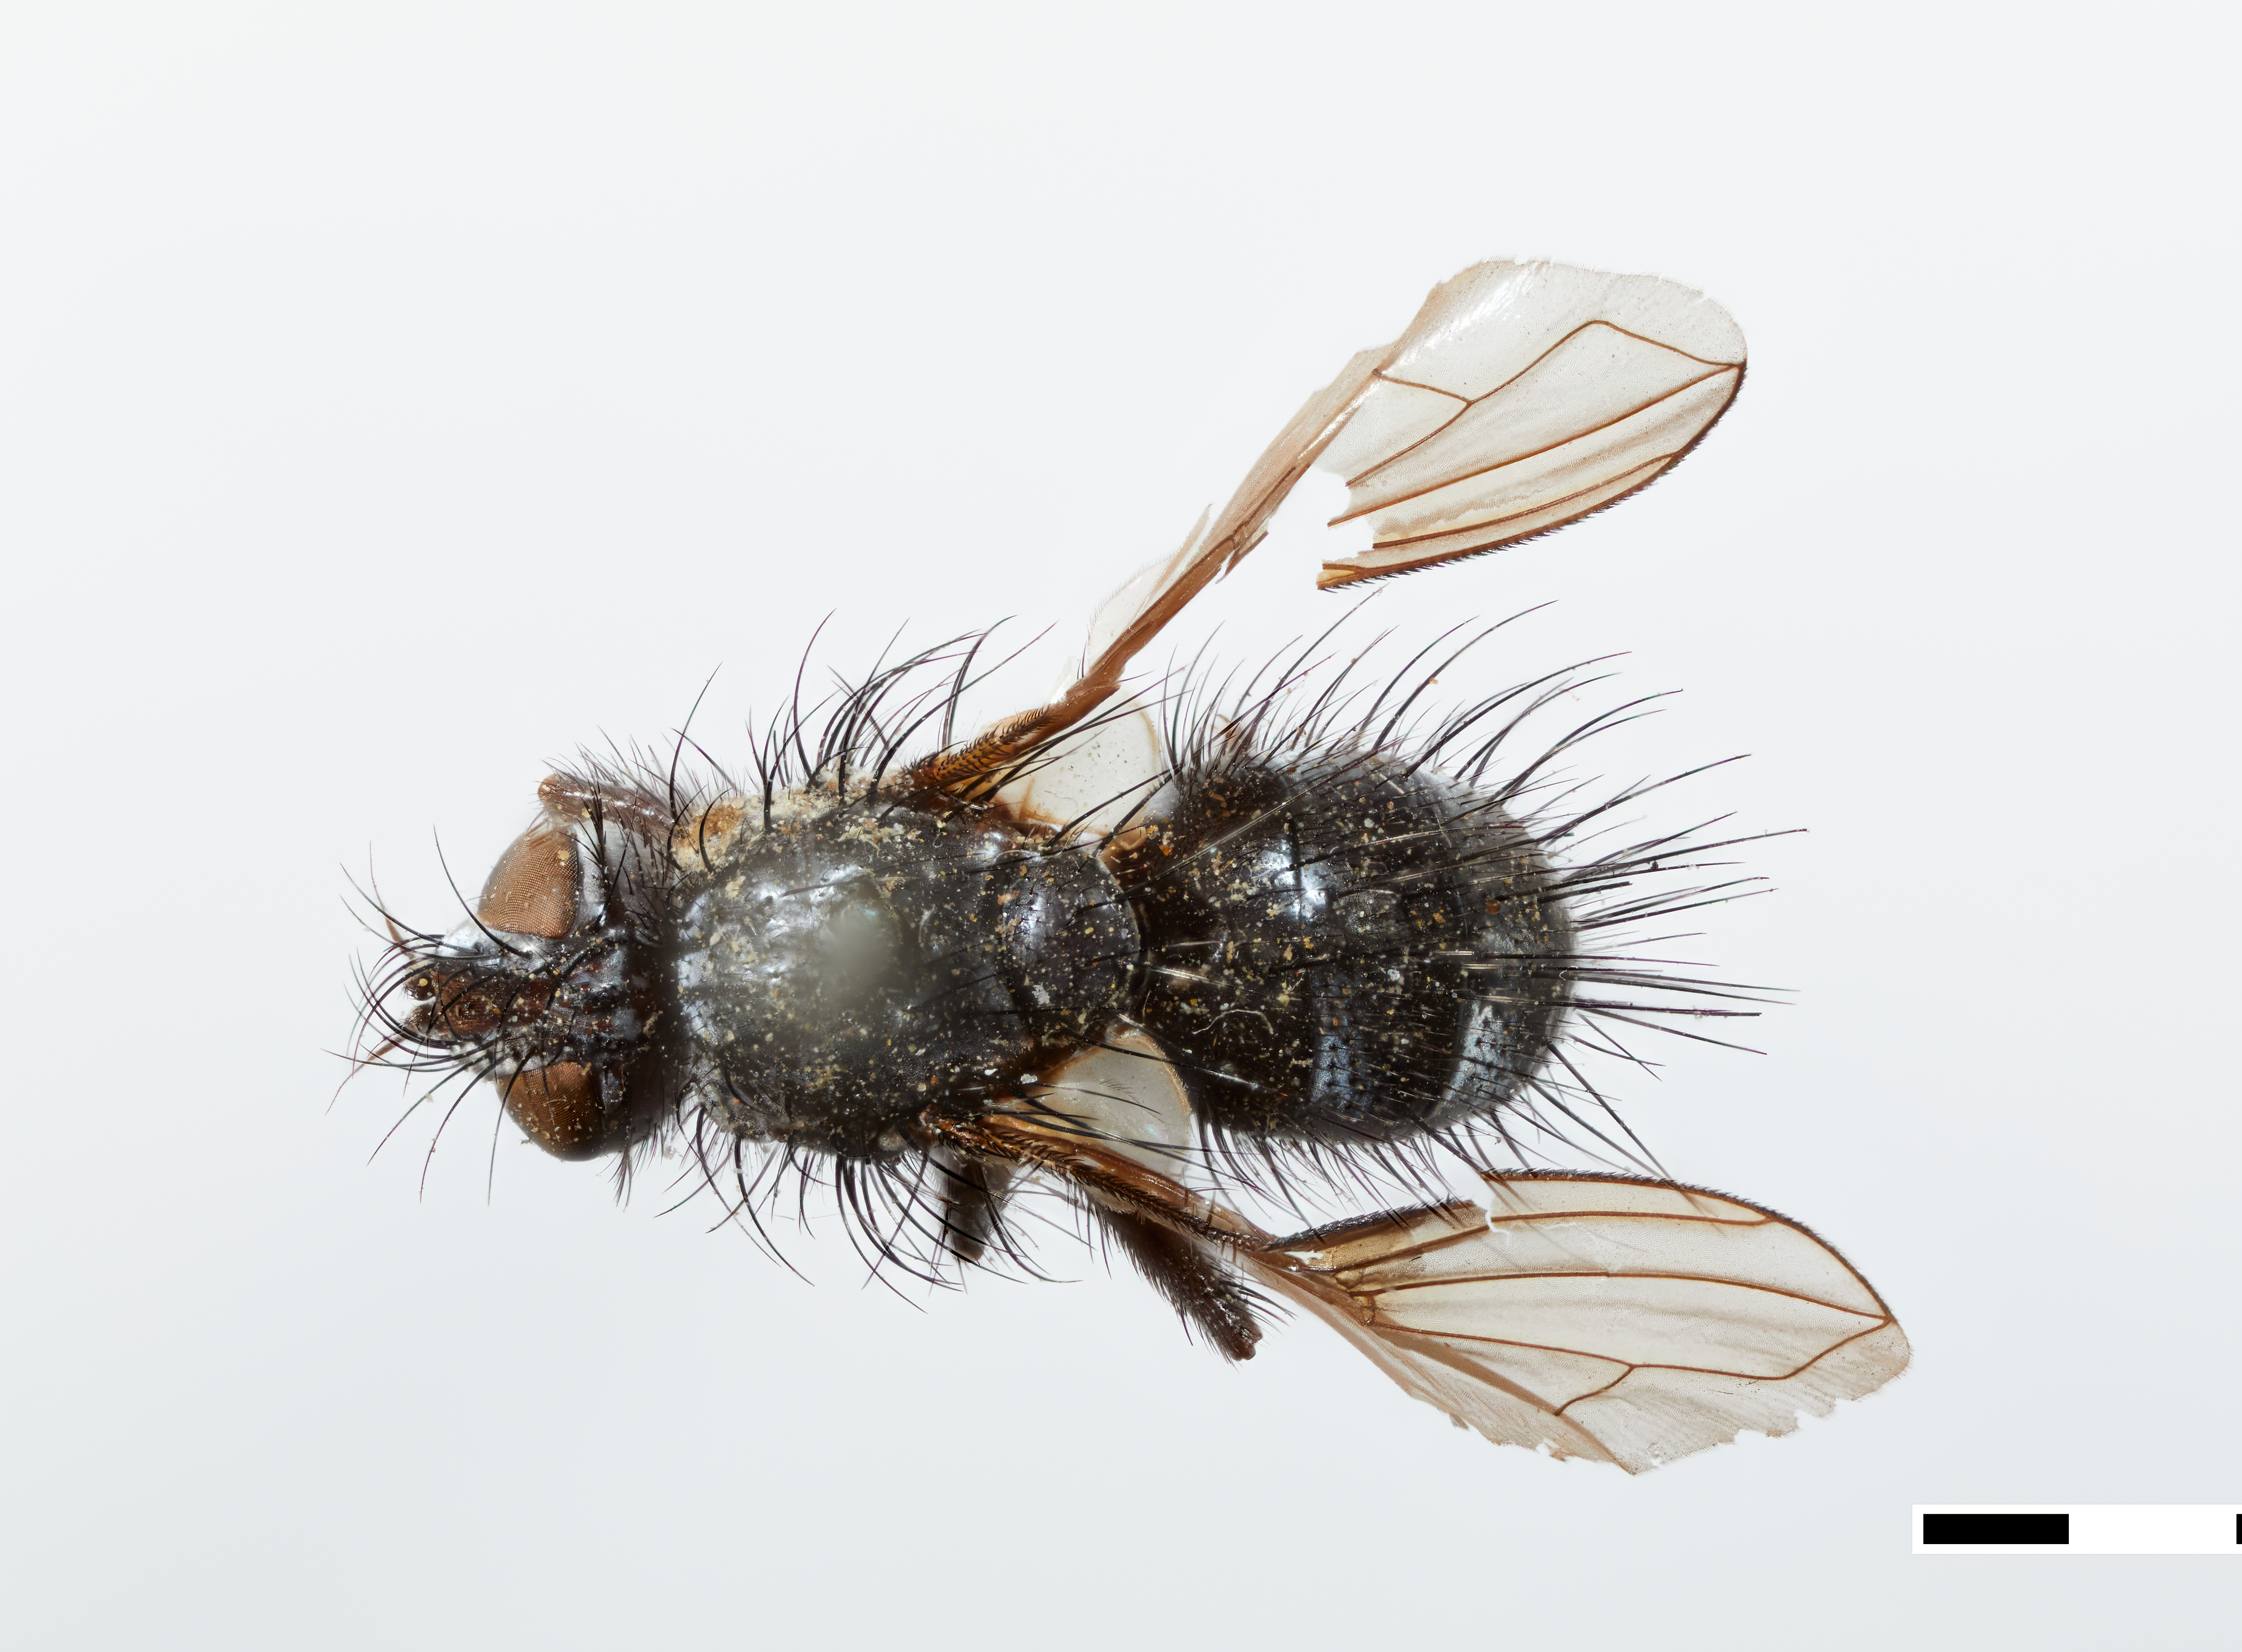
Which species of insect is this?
Pelatachina limata
